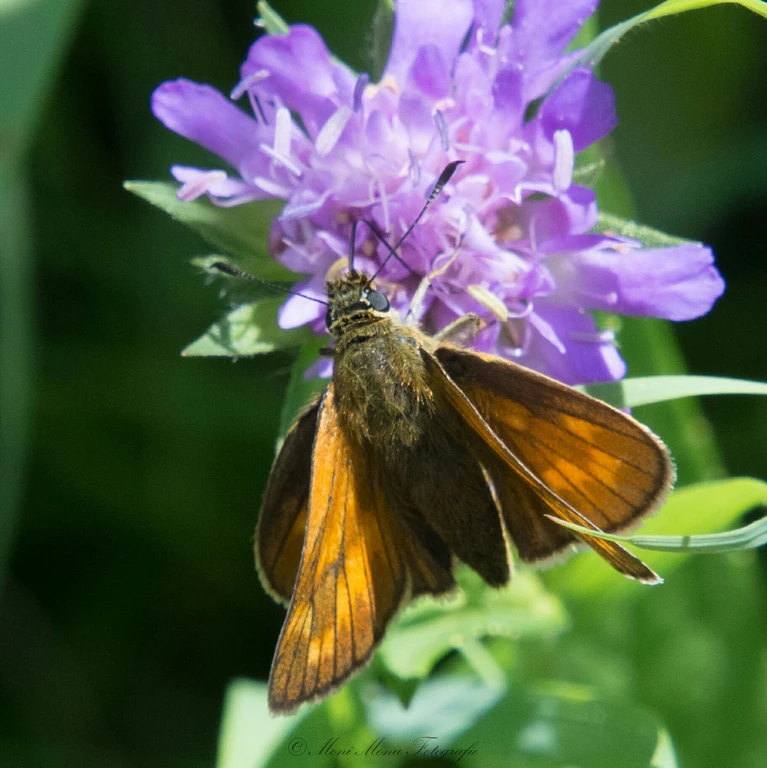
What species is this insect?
Ochlodes sylvanus (also Ochlodes venata)
